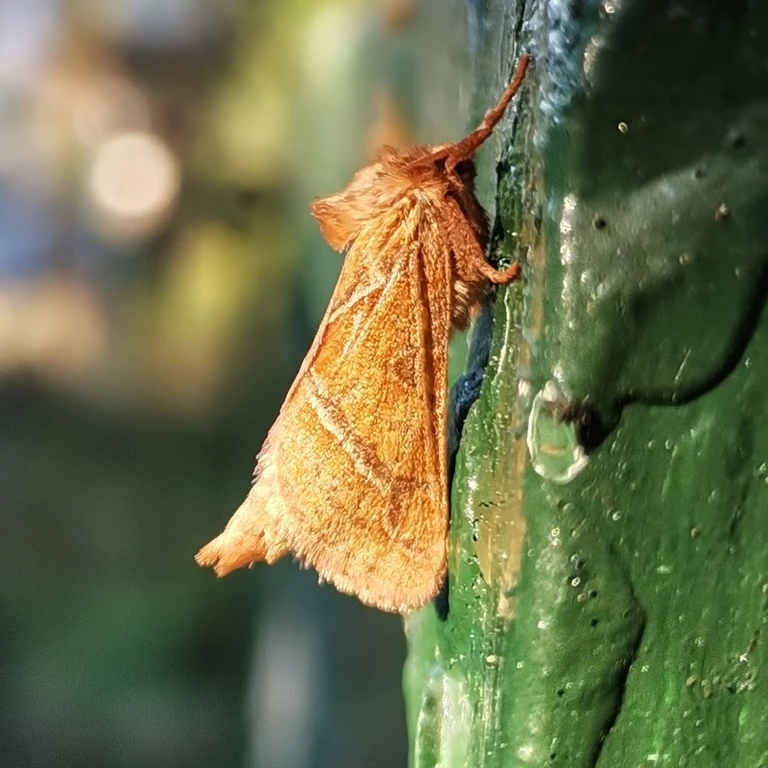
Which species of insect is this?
Triodia sylvina
